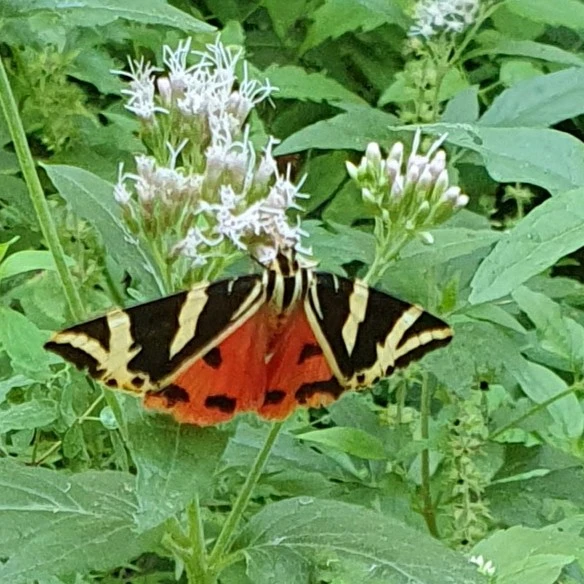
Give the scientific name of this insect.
Euplagia quadripunctaria
